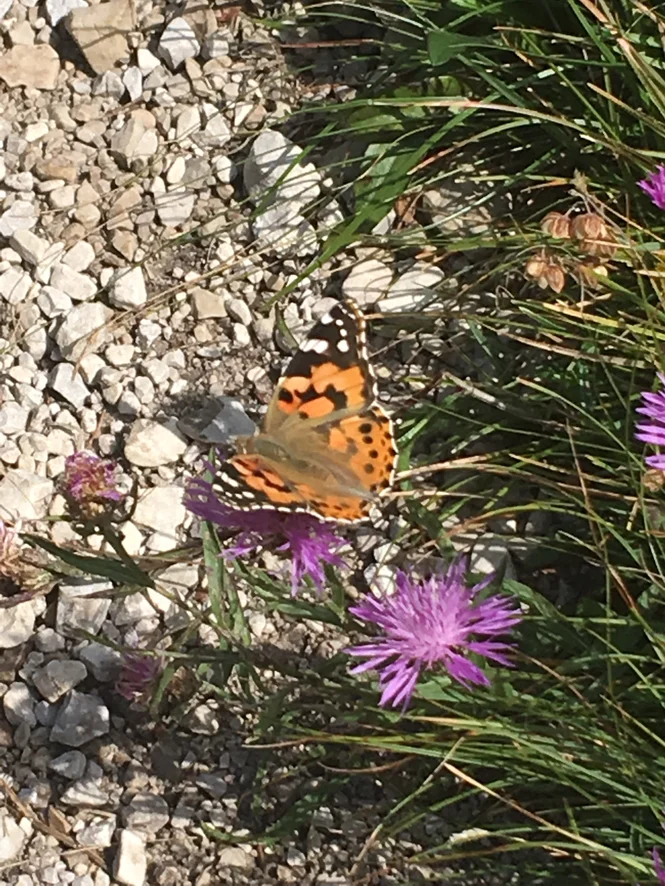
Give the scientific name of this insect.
Vanessa cardui
